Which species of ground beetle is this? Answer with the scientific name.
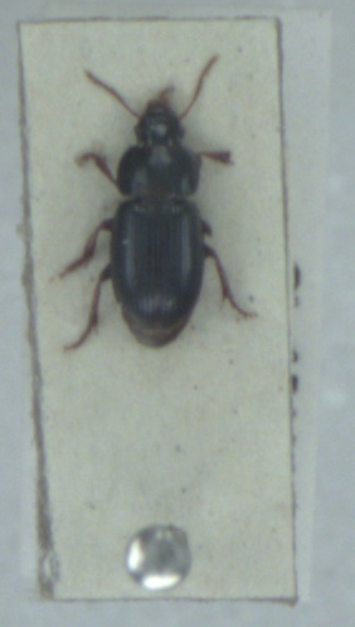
Harpalus pumilus
